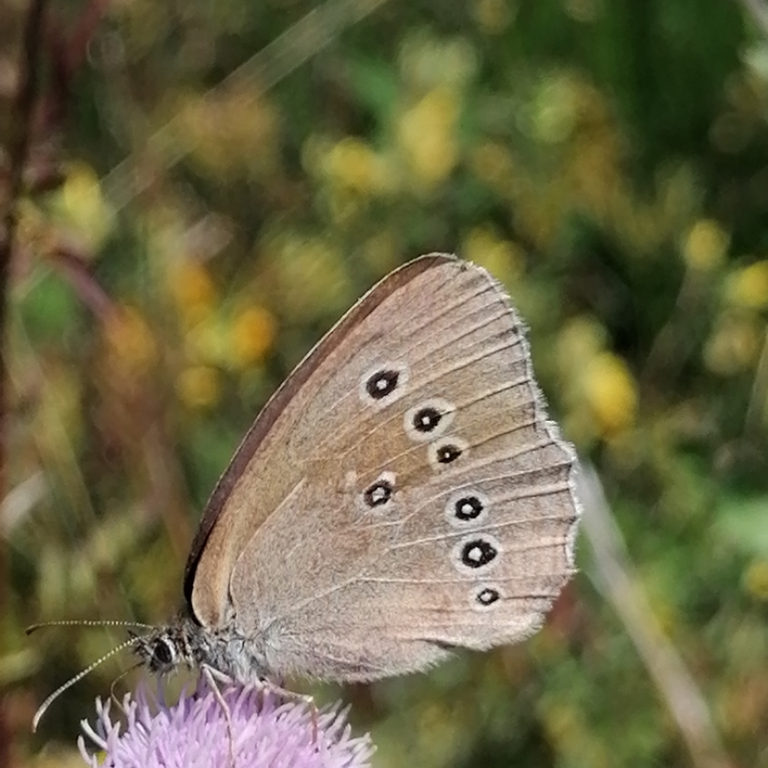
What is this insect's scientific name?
Aphantopus hyperantus
